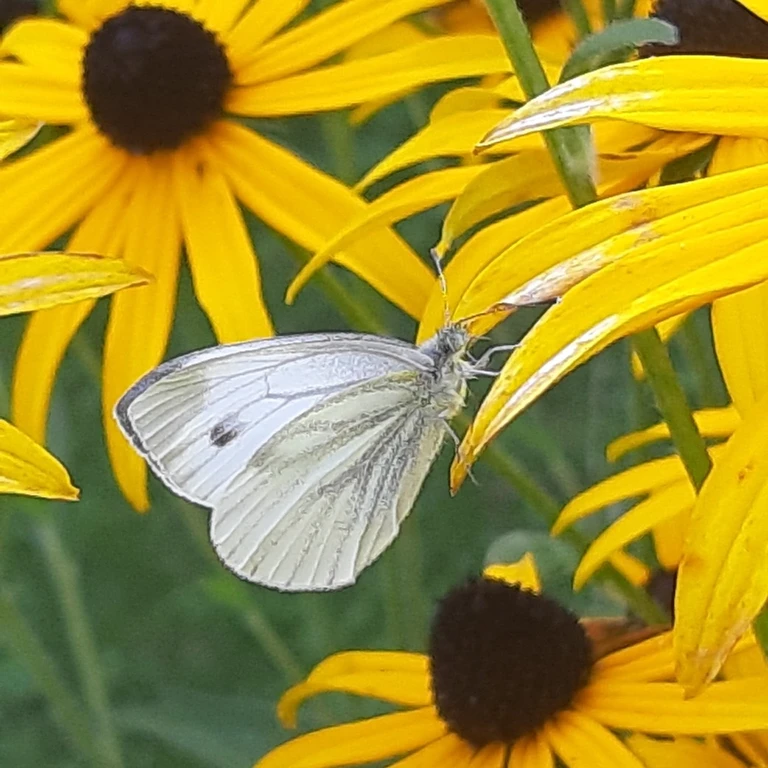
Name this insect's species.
Pieris napi
